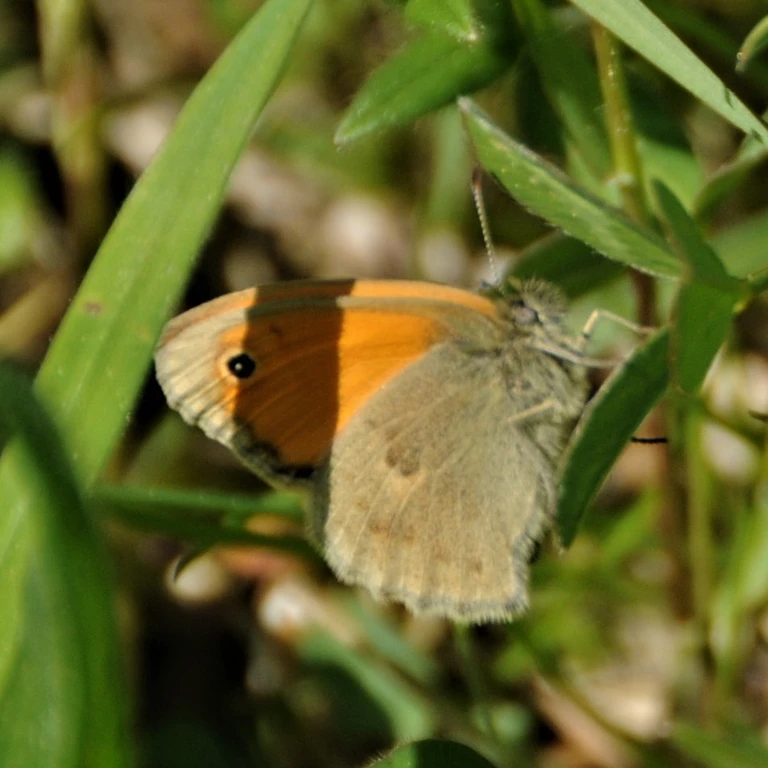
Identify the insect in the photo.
Coenonympha pamphilus
